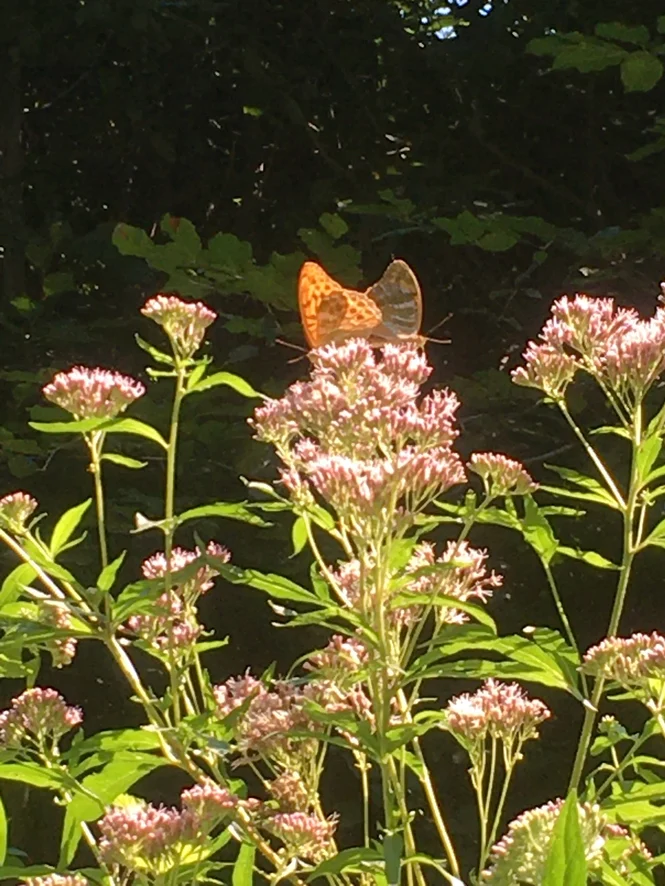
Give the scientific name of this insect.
Argynnis paphia
